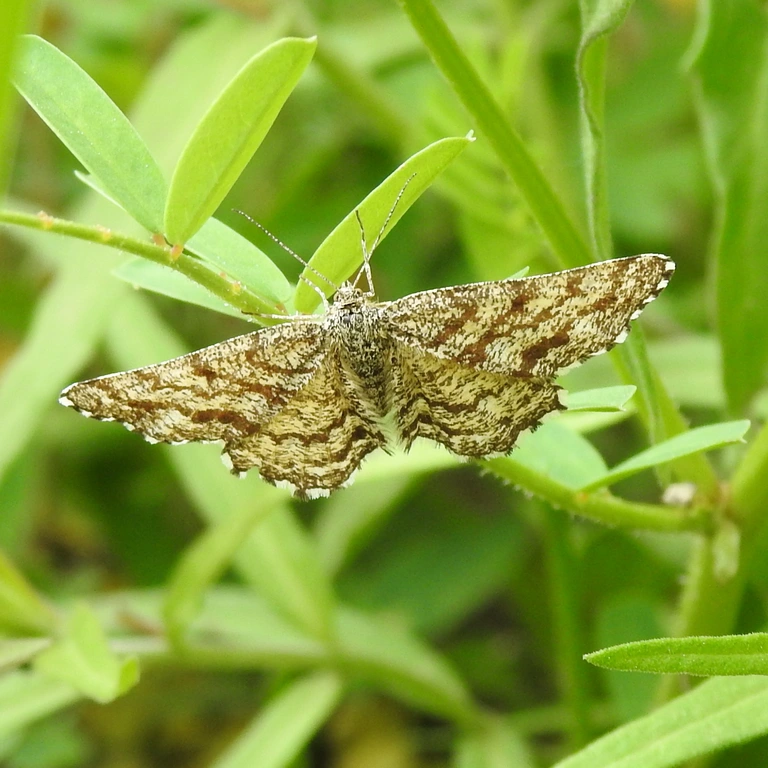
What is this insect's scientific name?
Ematurga atomaria
